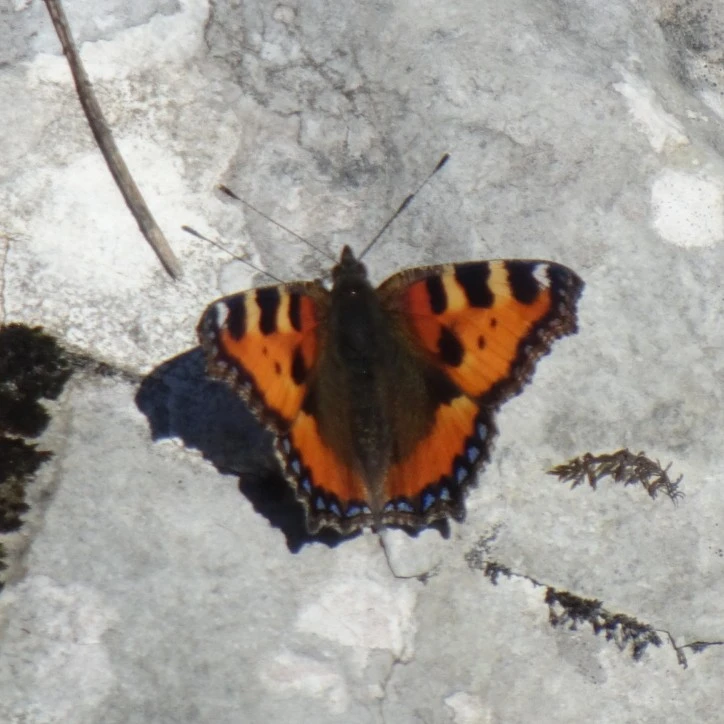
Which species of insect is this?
Aglais urticae
